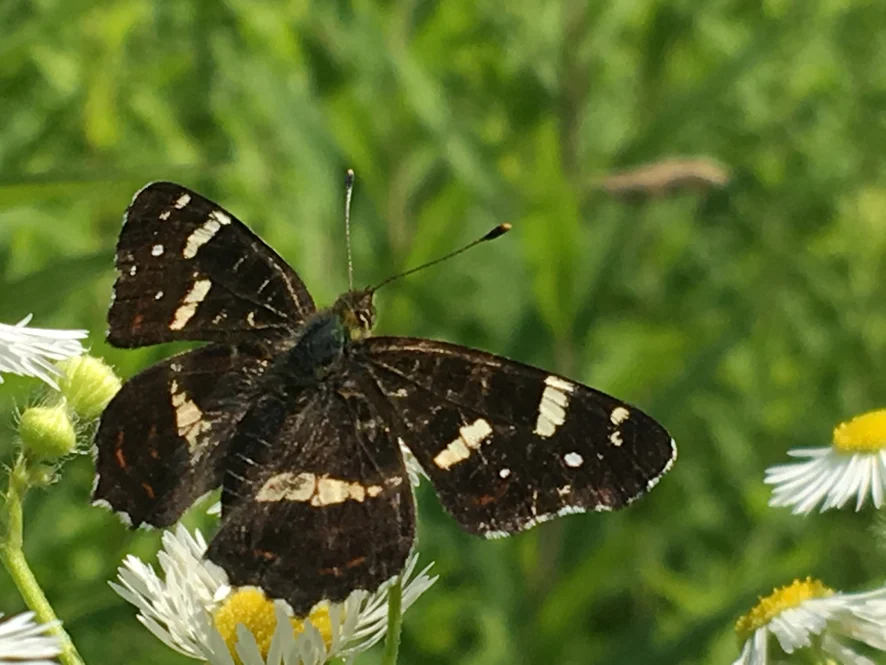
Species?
Araschnia levana
